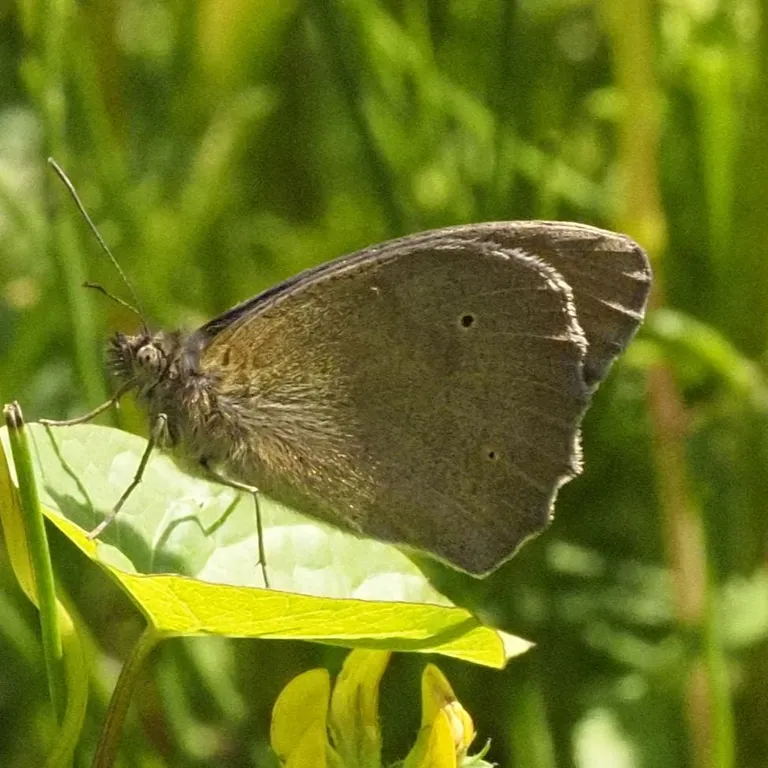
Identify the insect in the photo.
Maniola jurtina
